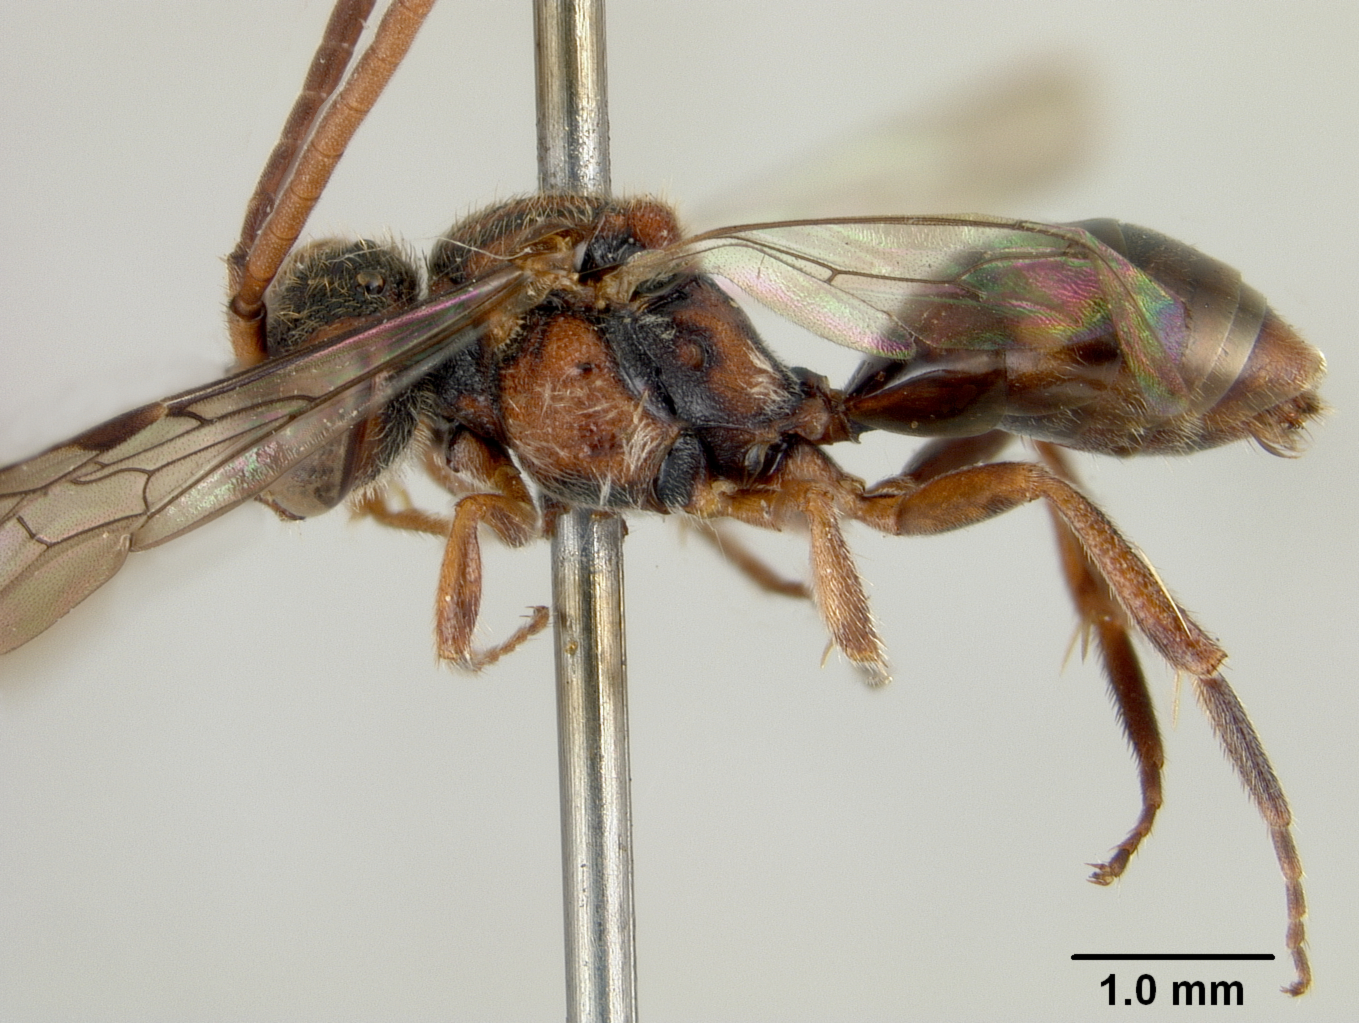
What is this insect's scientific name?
Nomada flavogutta
